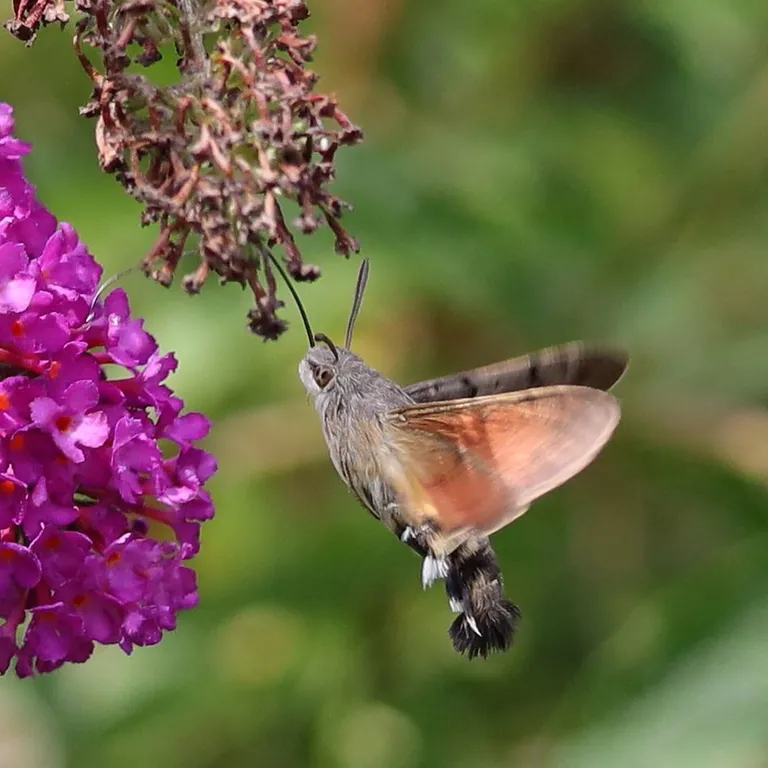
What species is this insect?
Macroglossum stellatarum
